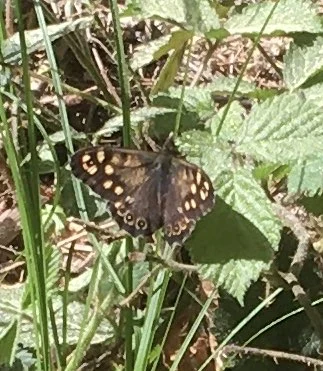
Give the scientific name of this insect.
Pararge aegeria
